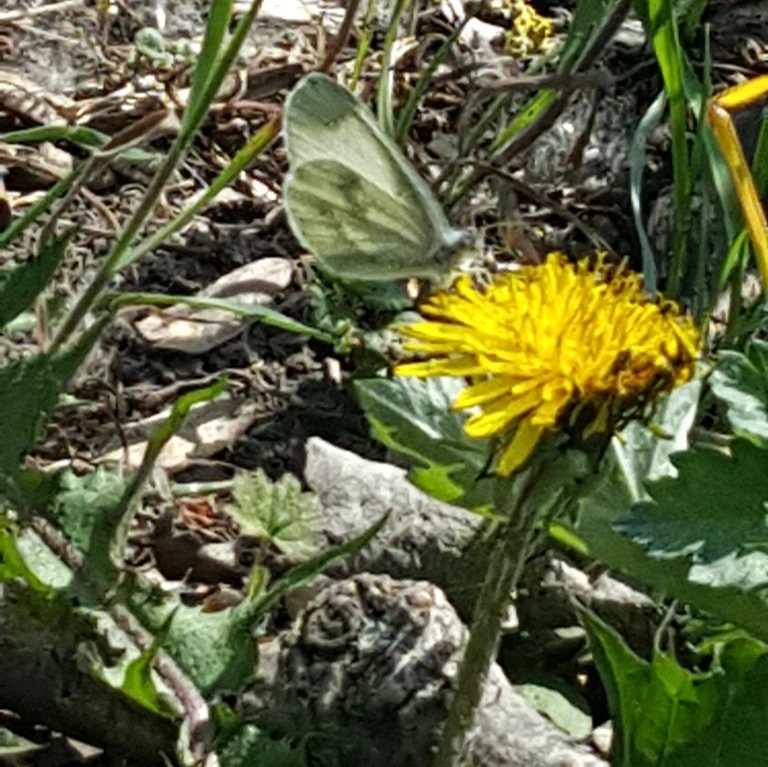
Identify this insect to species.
Leptidea sinapis/juvernica
